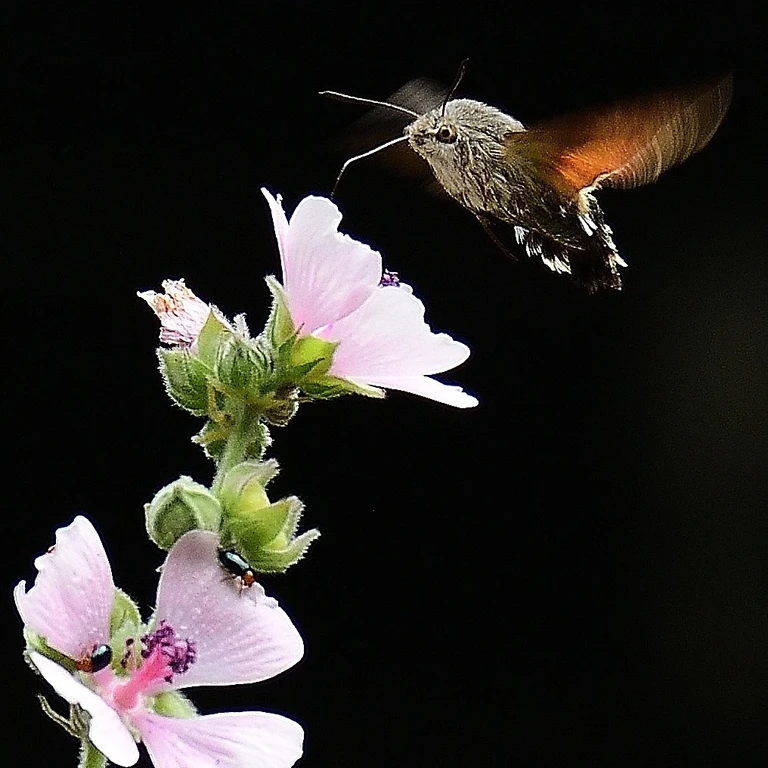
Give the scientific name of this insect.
Macroglossum stellatarum
